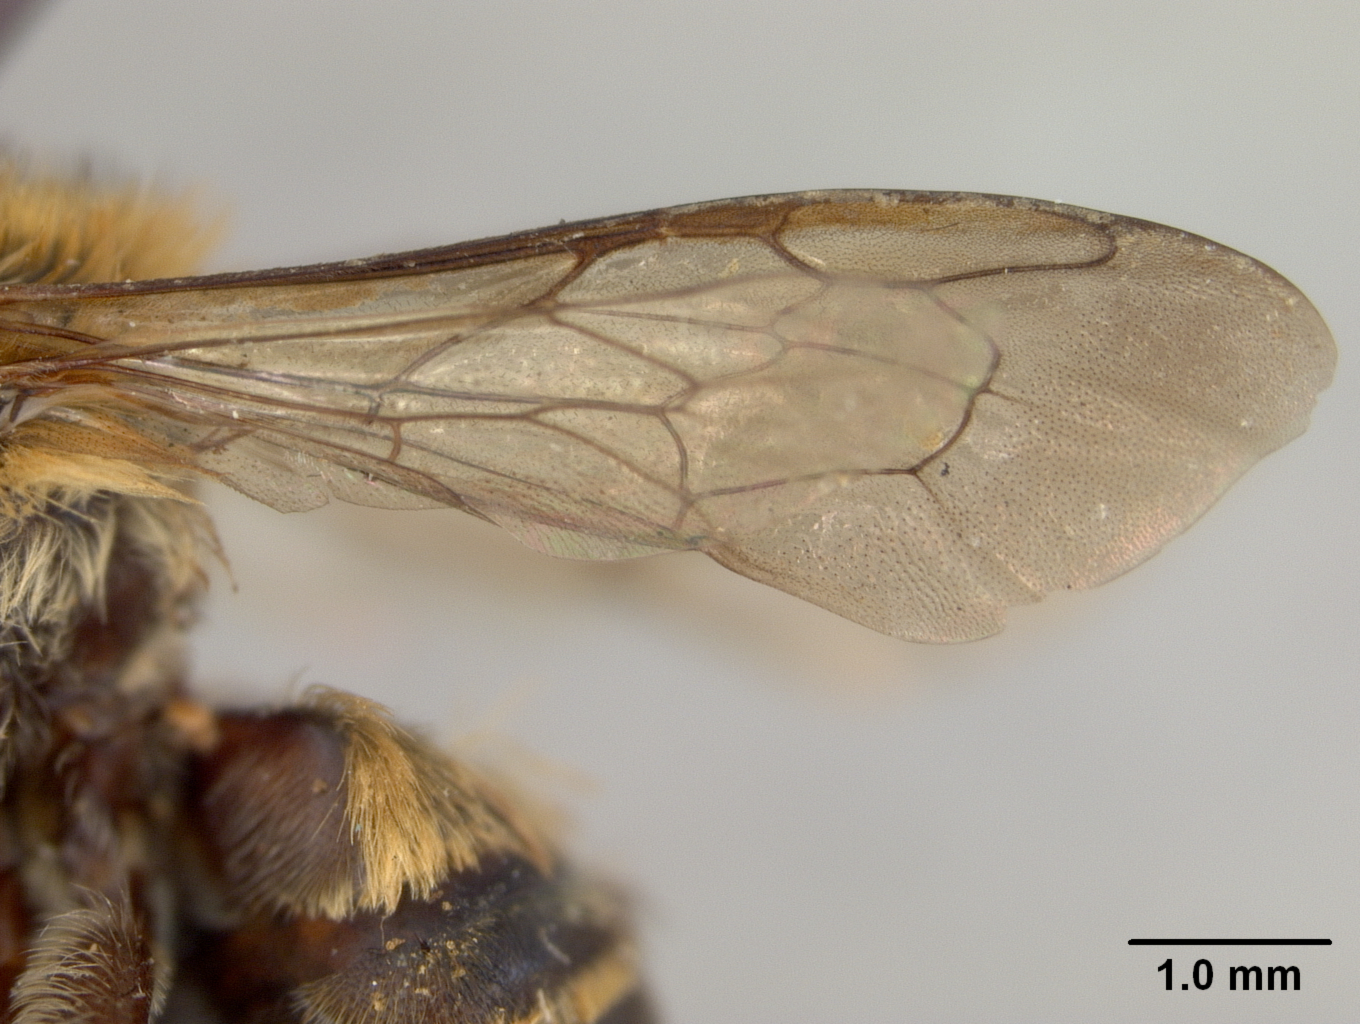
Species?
Megachile insolens
